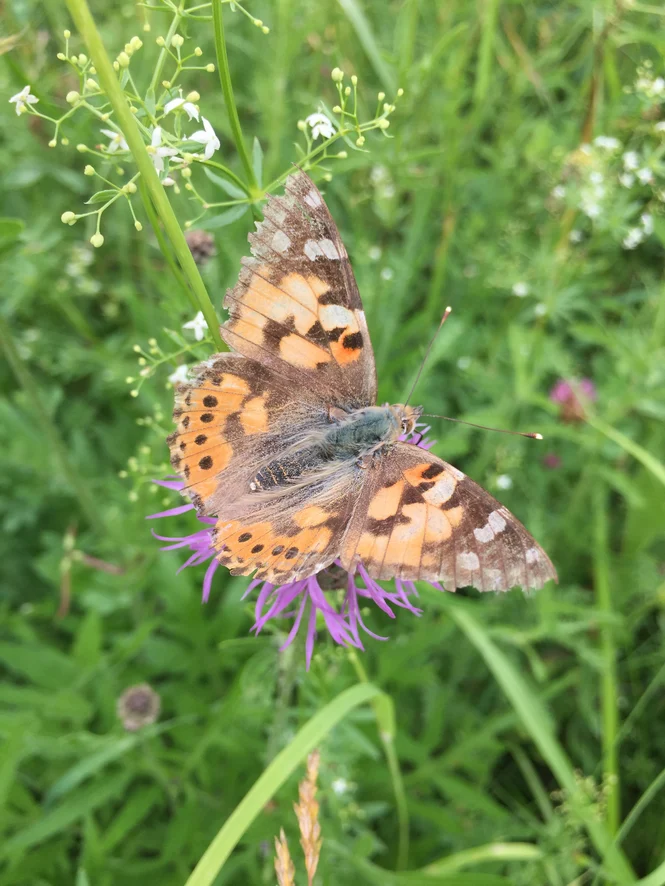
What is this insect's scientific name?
Vanessa cardui
